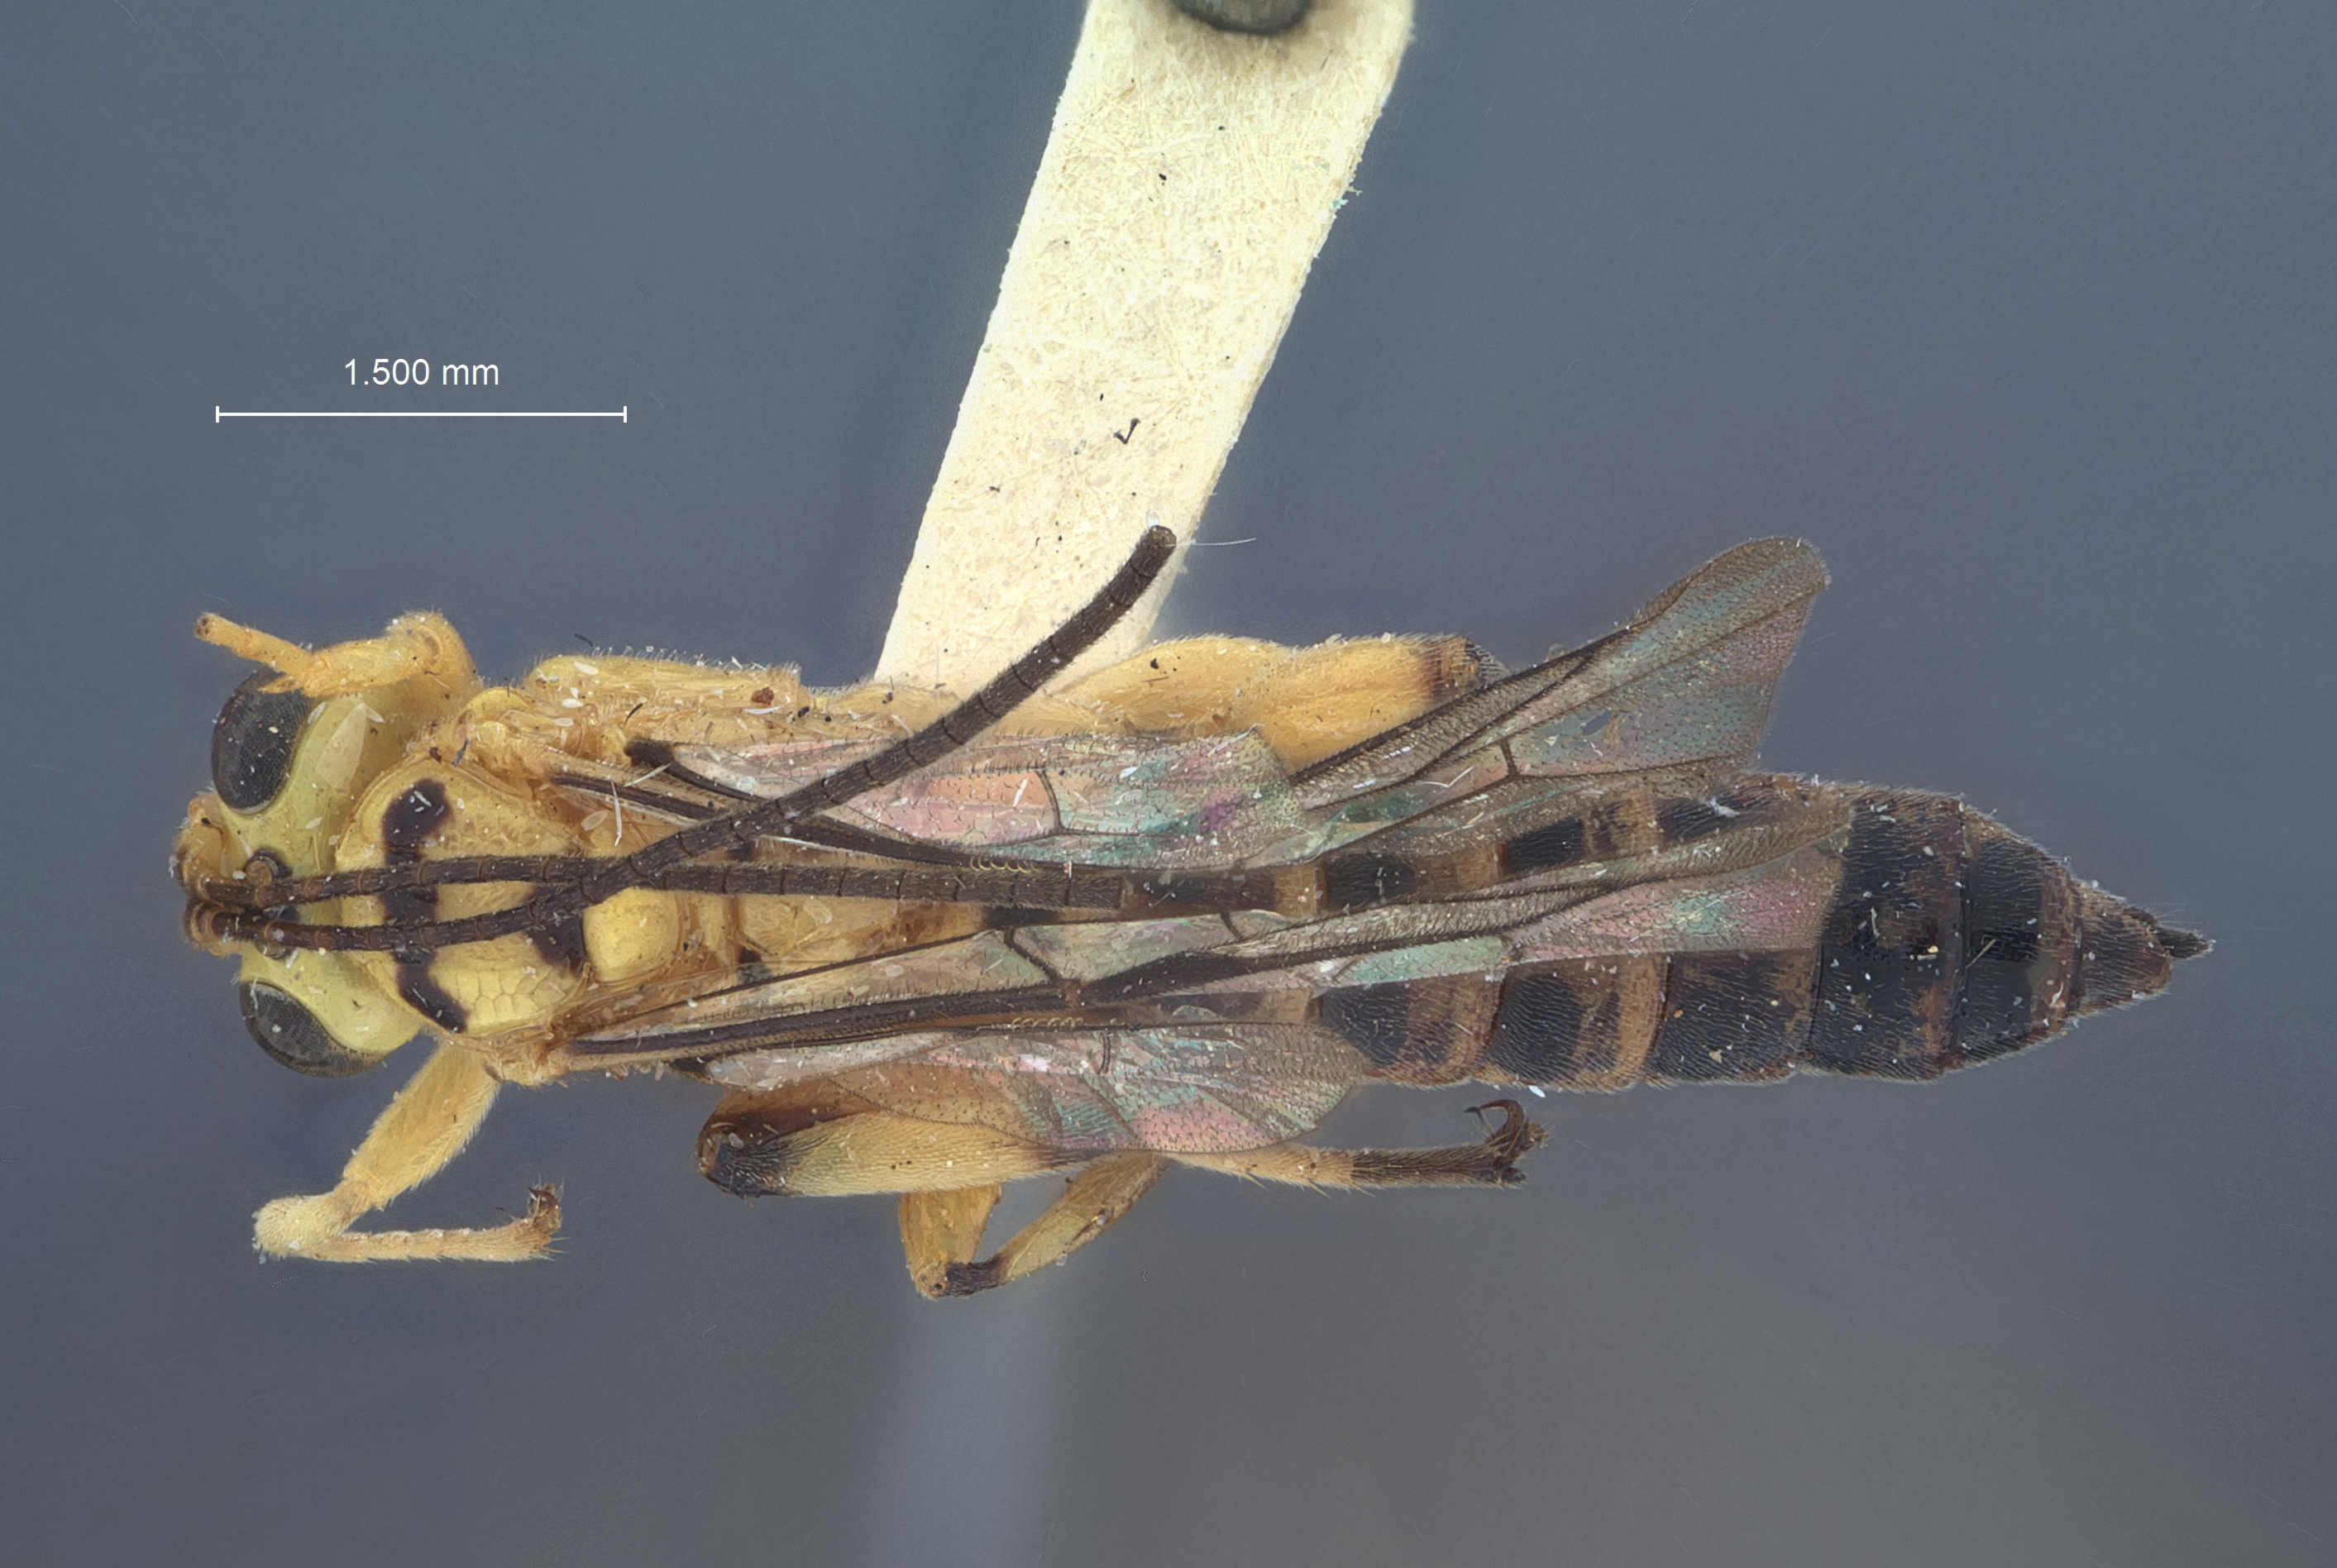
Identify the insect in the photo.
Xanthopimpla minuta
